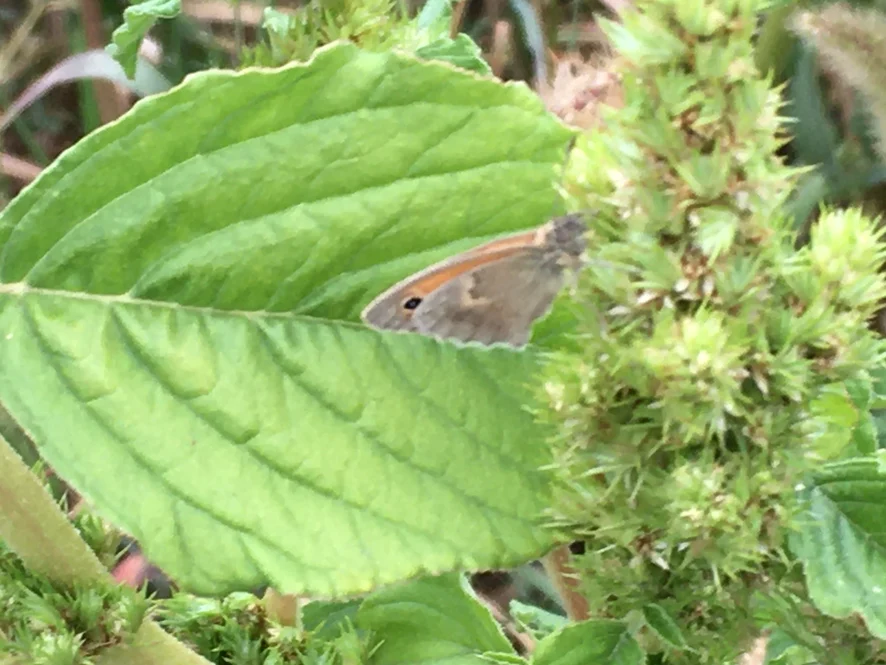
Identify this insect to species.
Coenonympha pamphilus
